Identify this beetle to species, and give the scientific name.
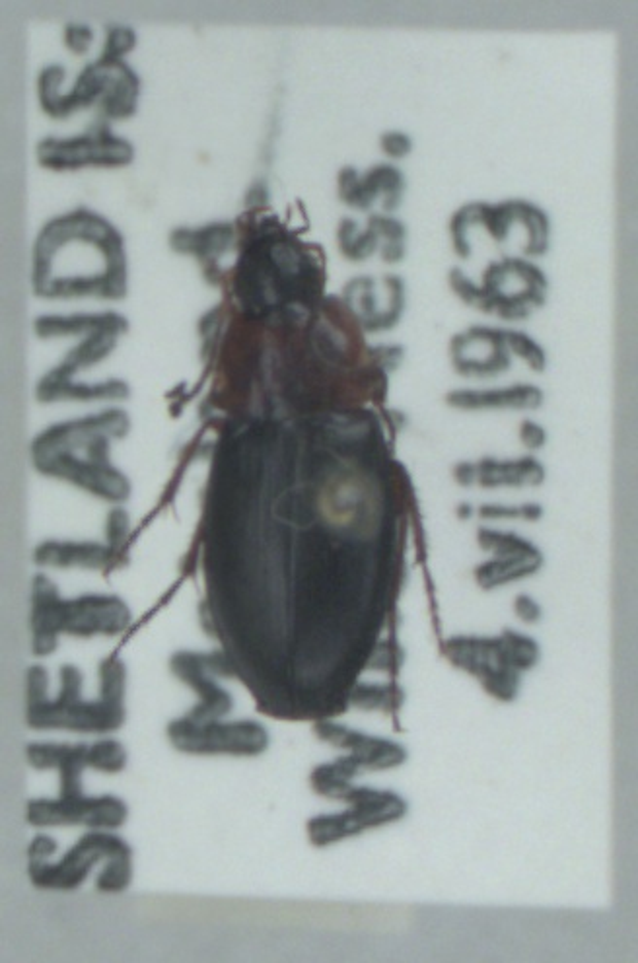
Calathus melanocephalus
